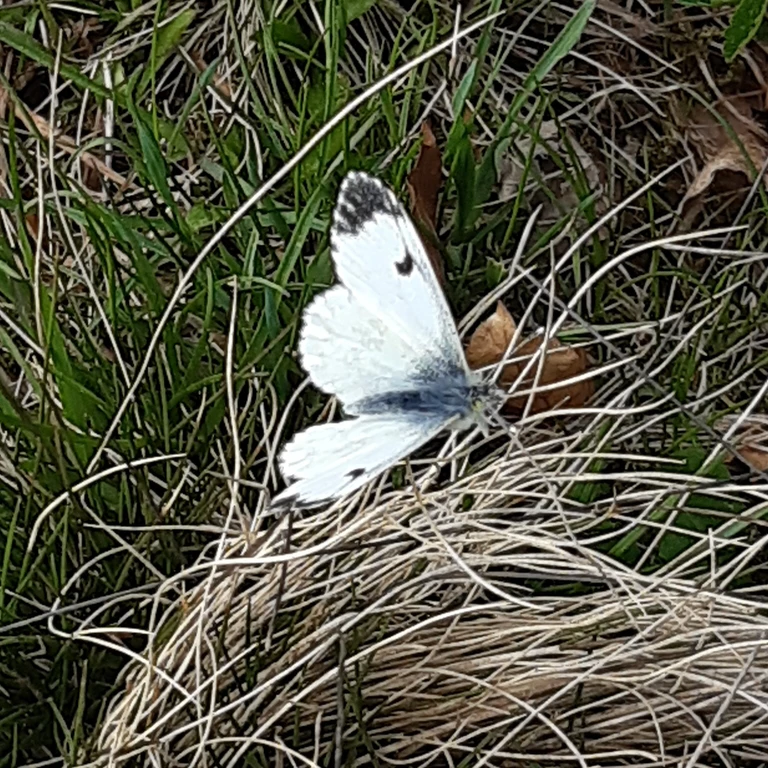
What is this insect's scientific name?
Anthocharis cardamines
